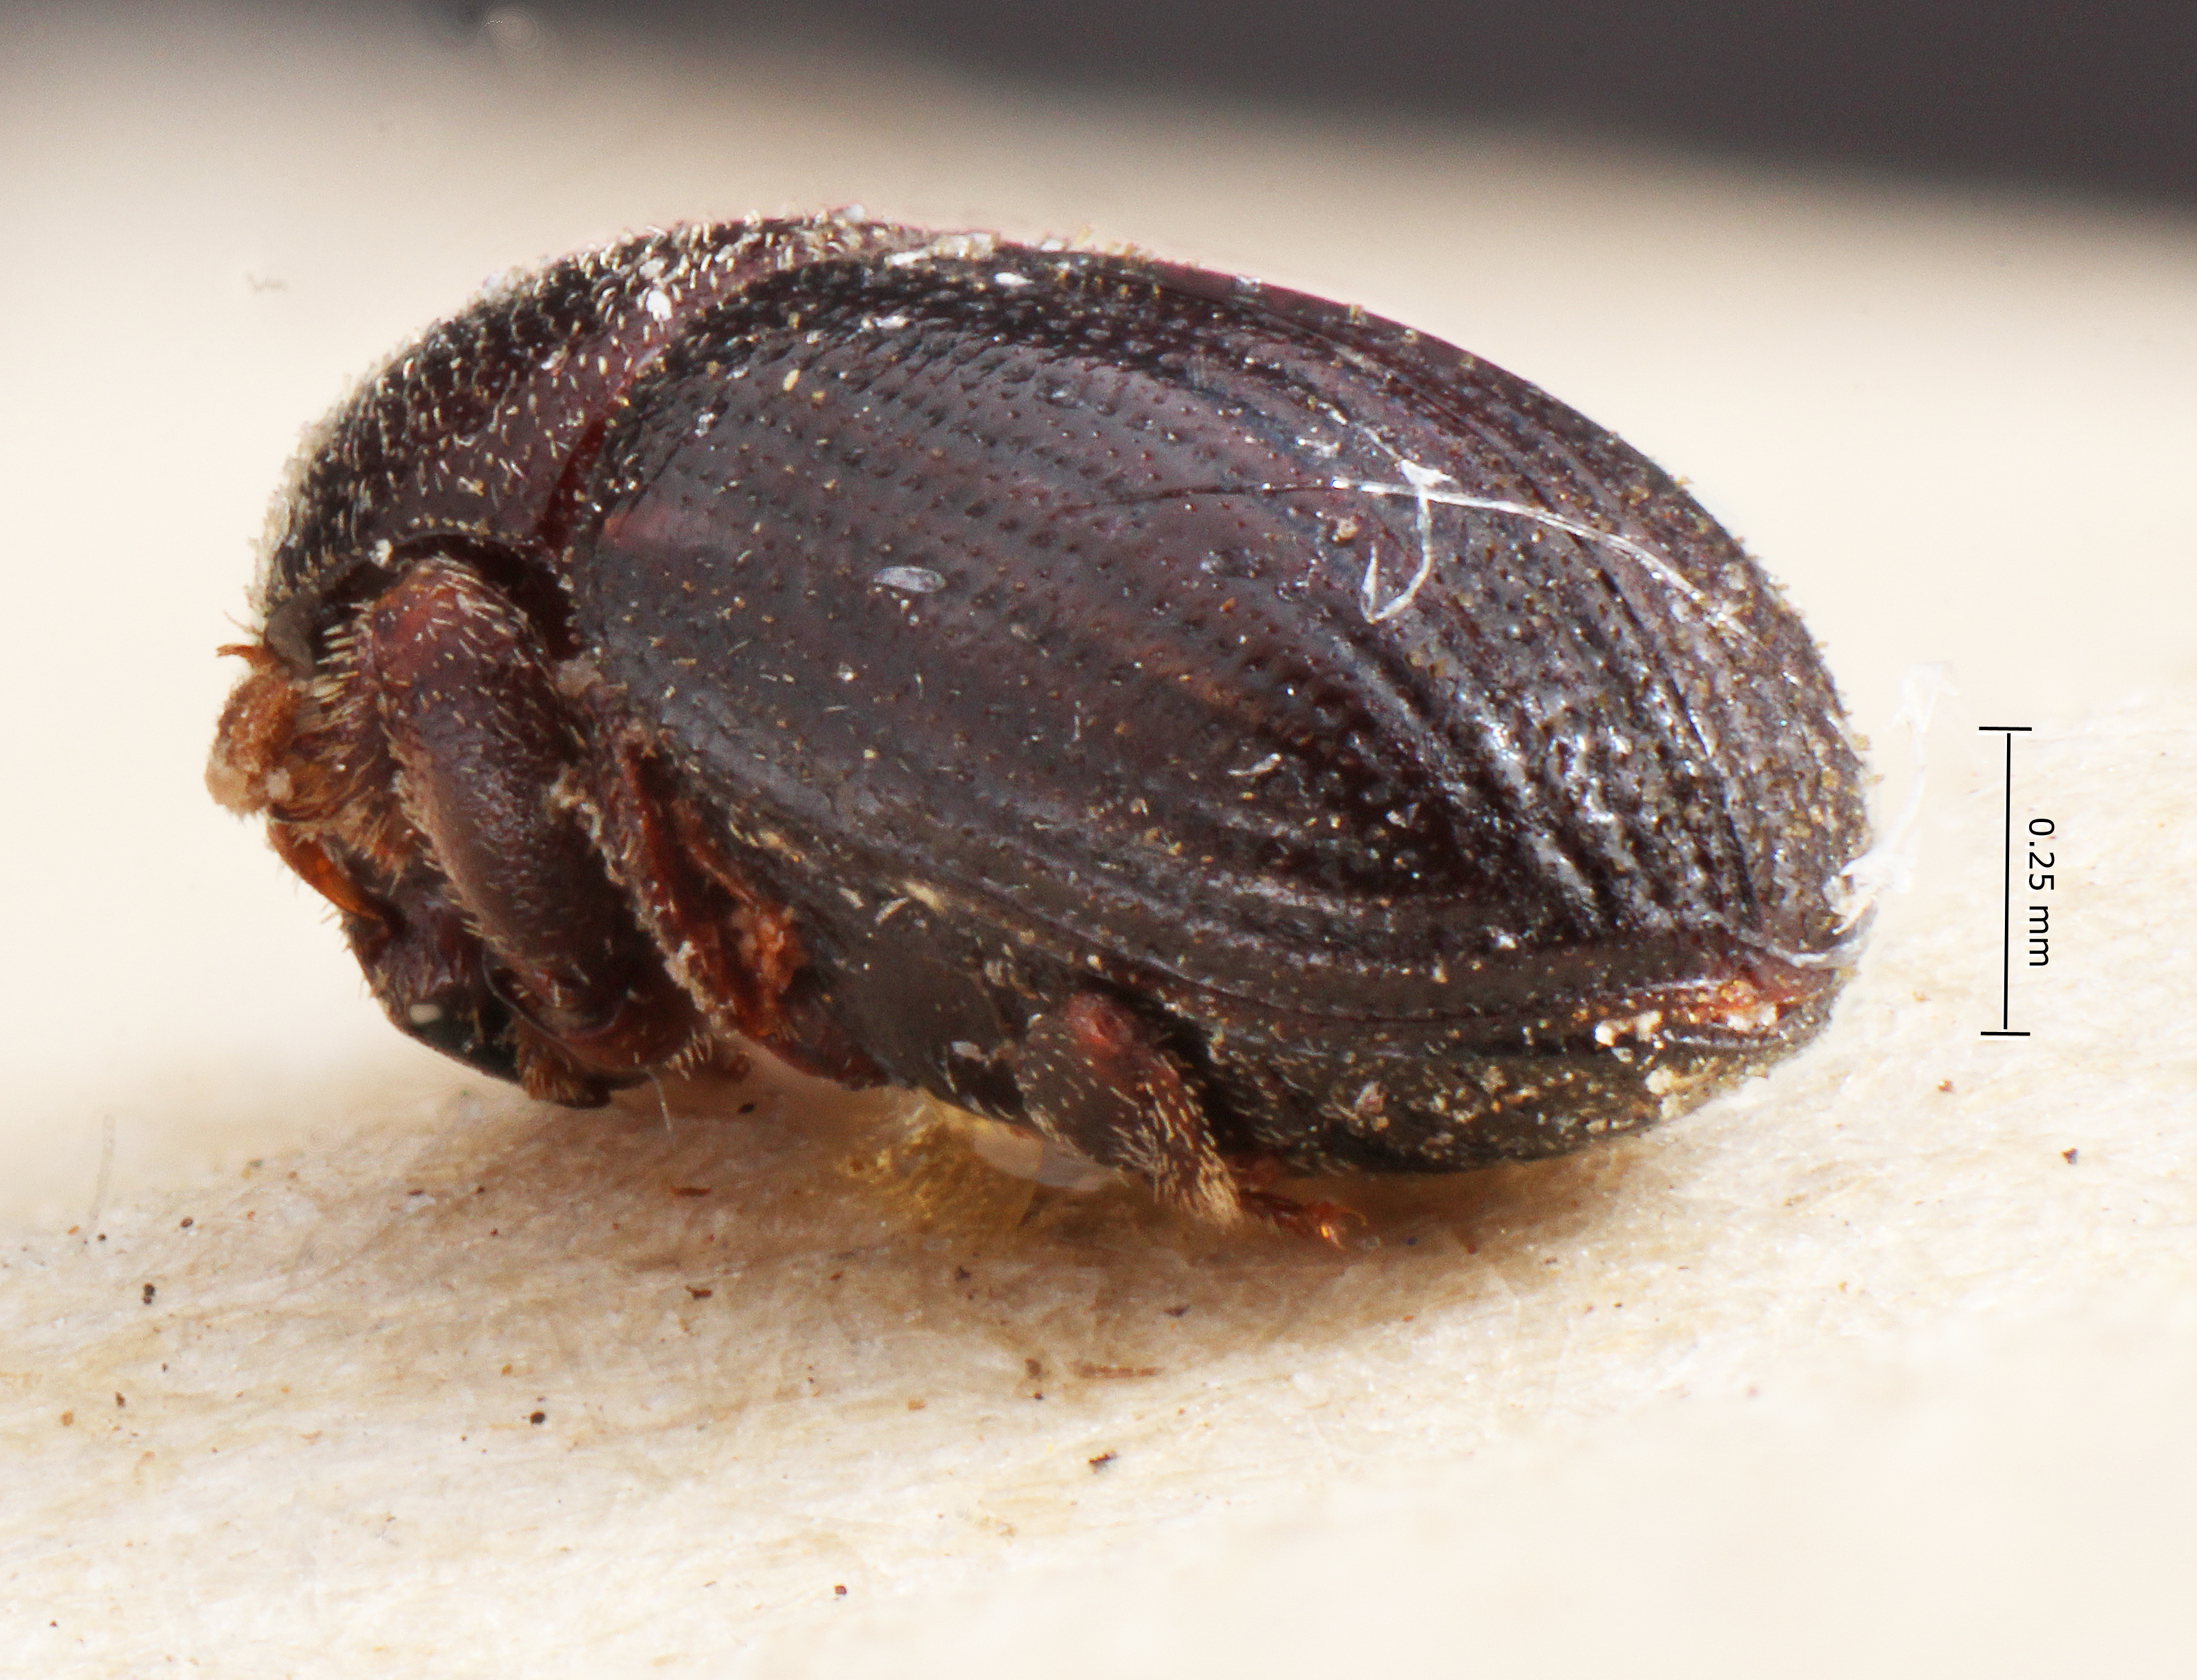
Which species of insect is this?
Hylocurosoma adustum
